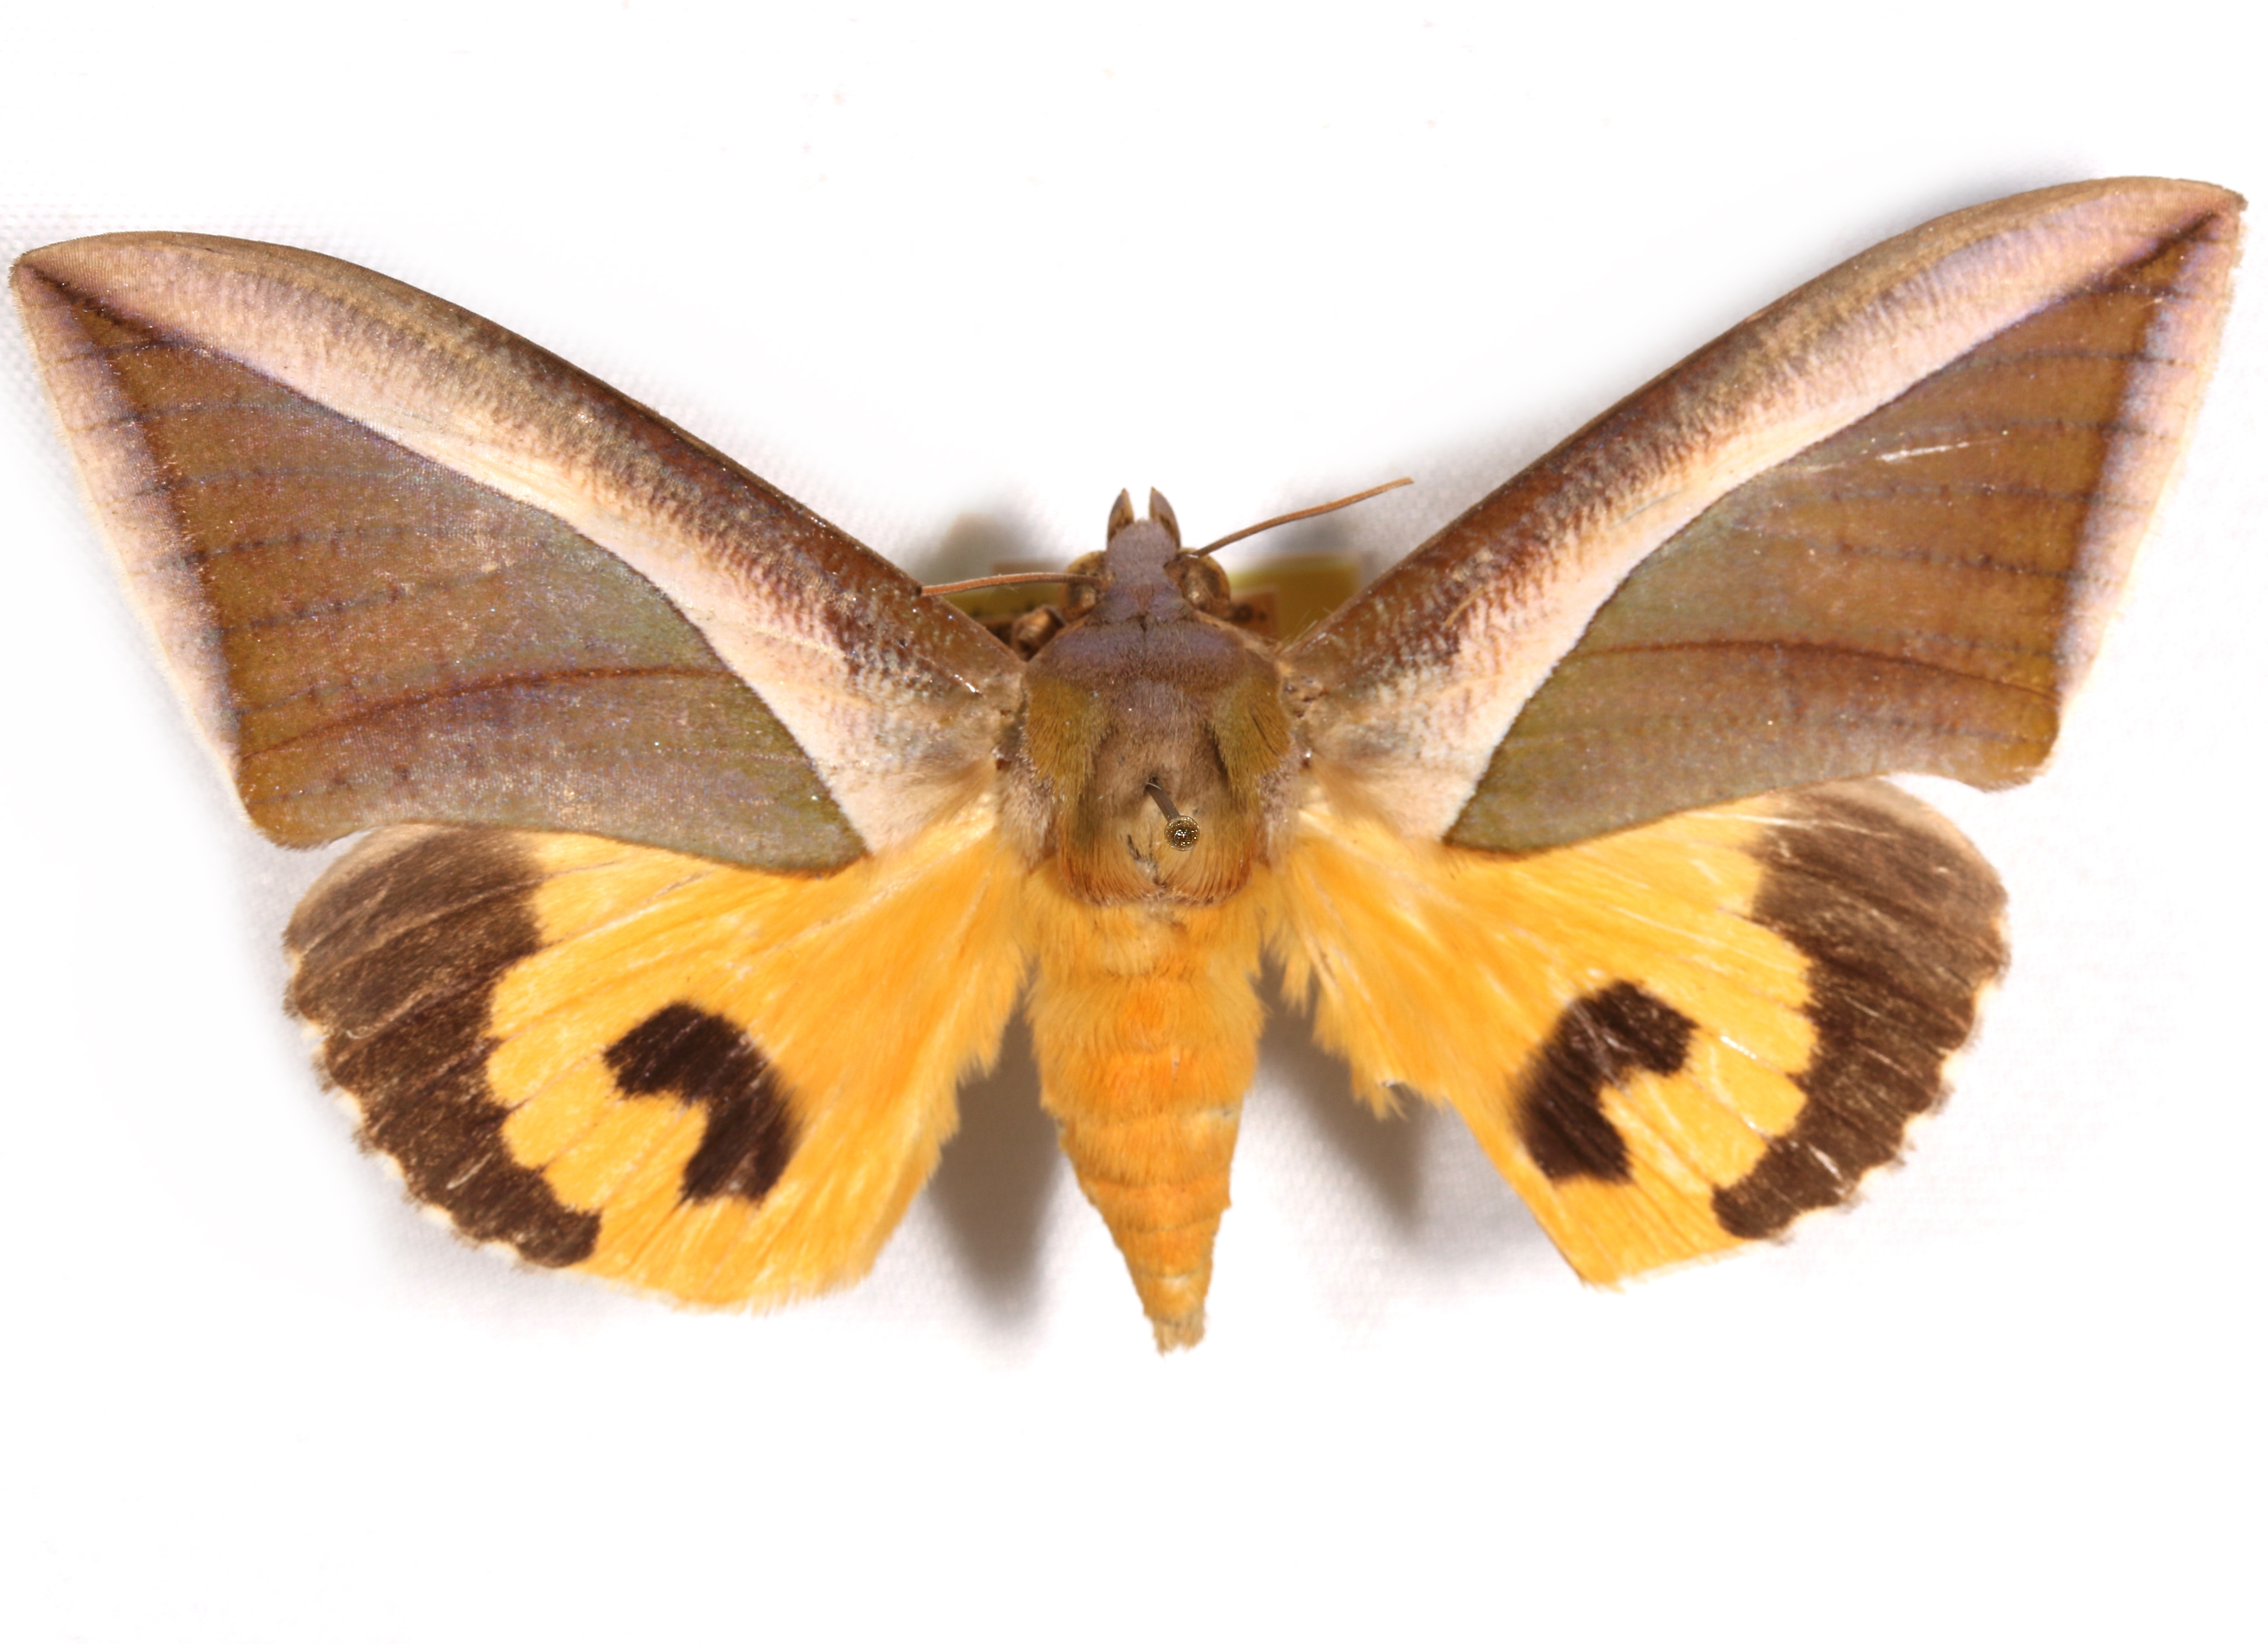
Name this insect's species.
Eudocima salaminia
